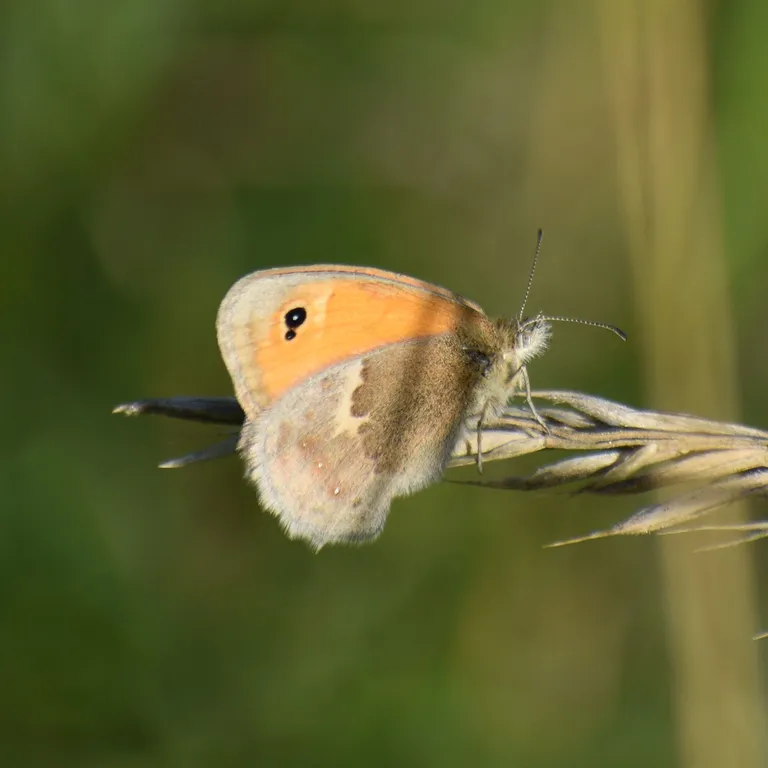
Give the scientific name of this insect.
Coenonympha pamphilus
